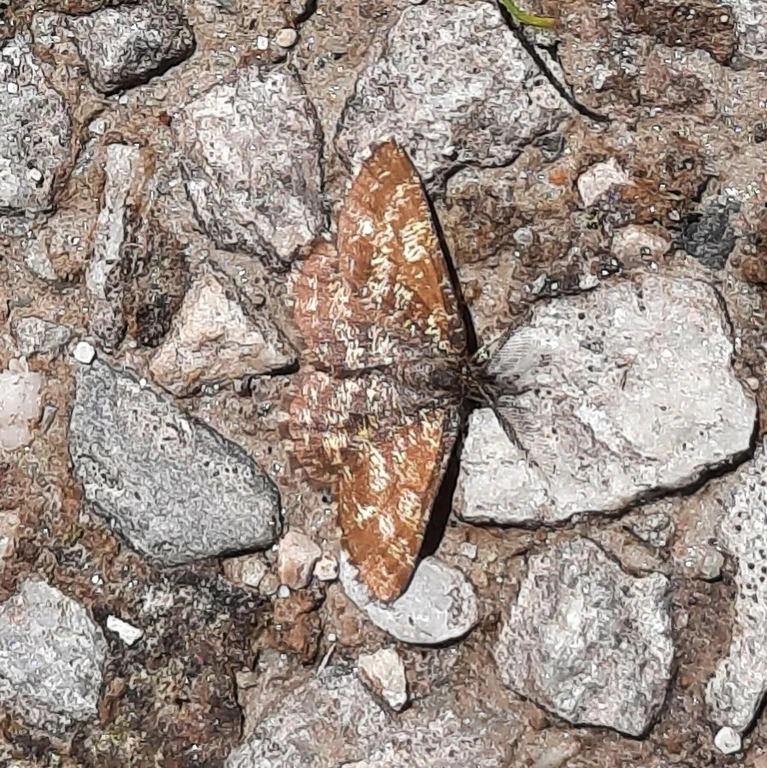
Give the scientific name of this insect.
Ematurga atomaria
